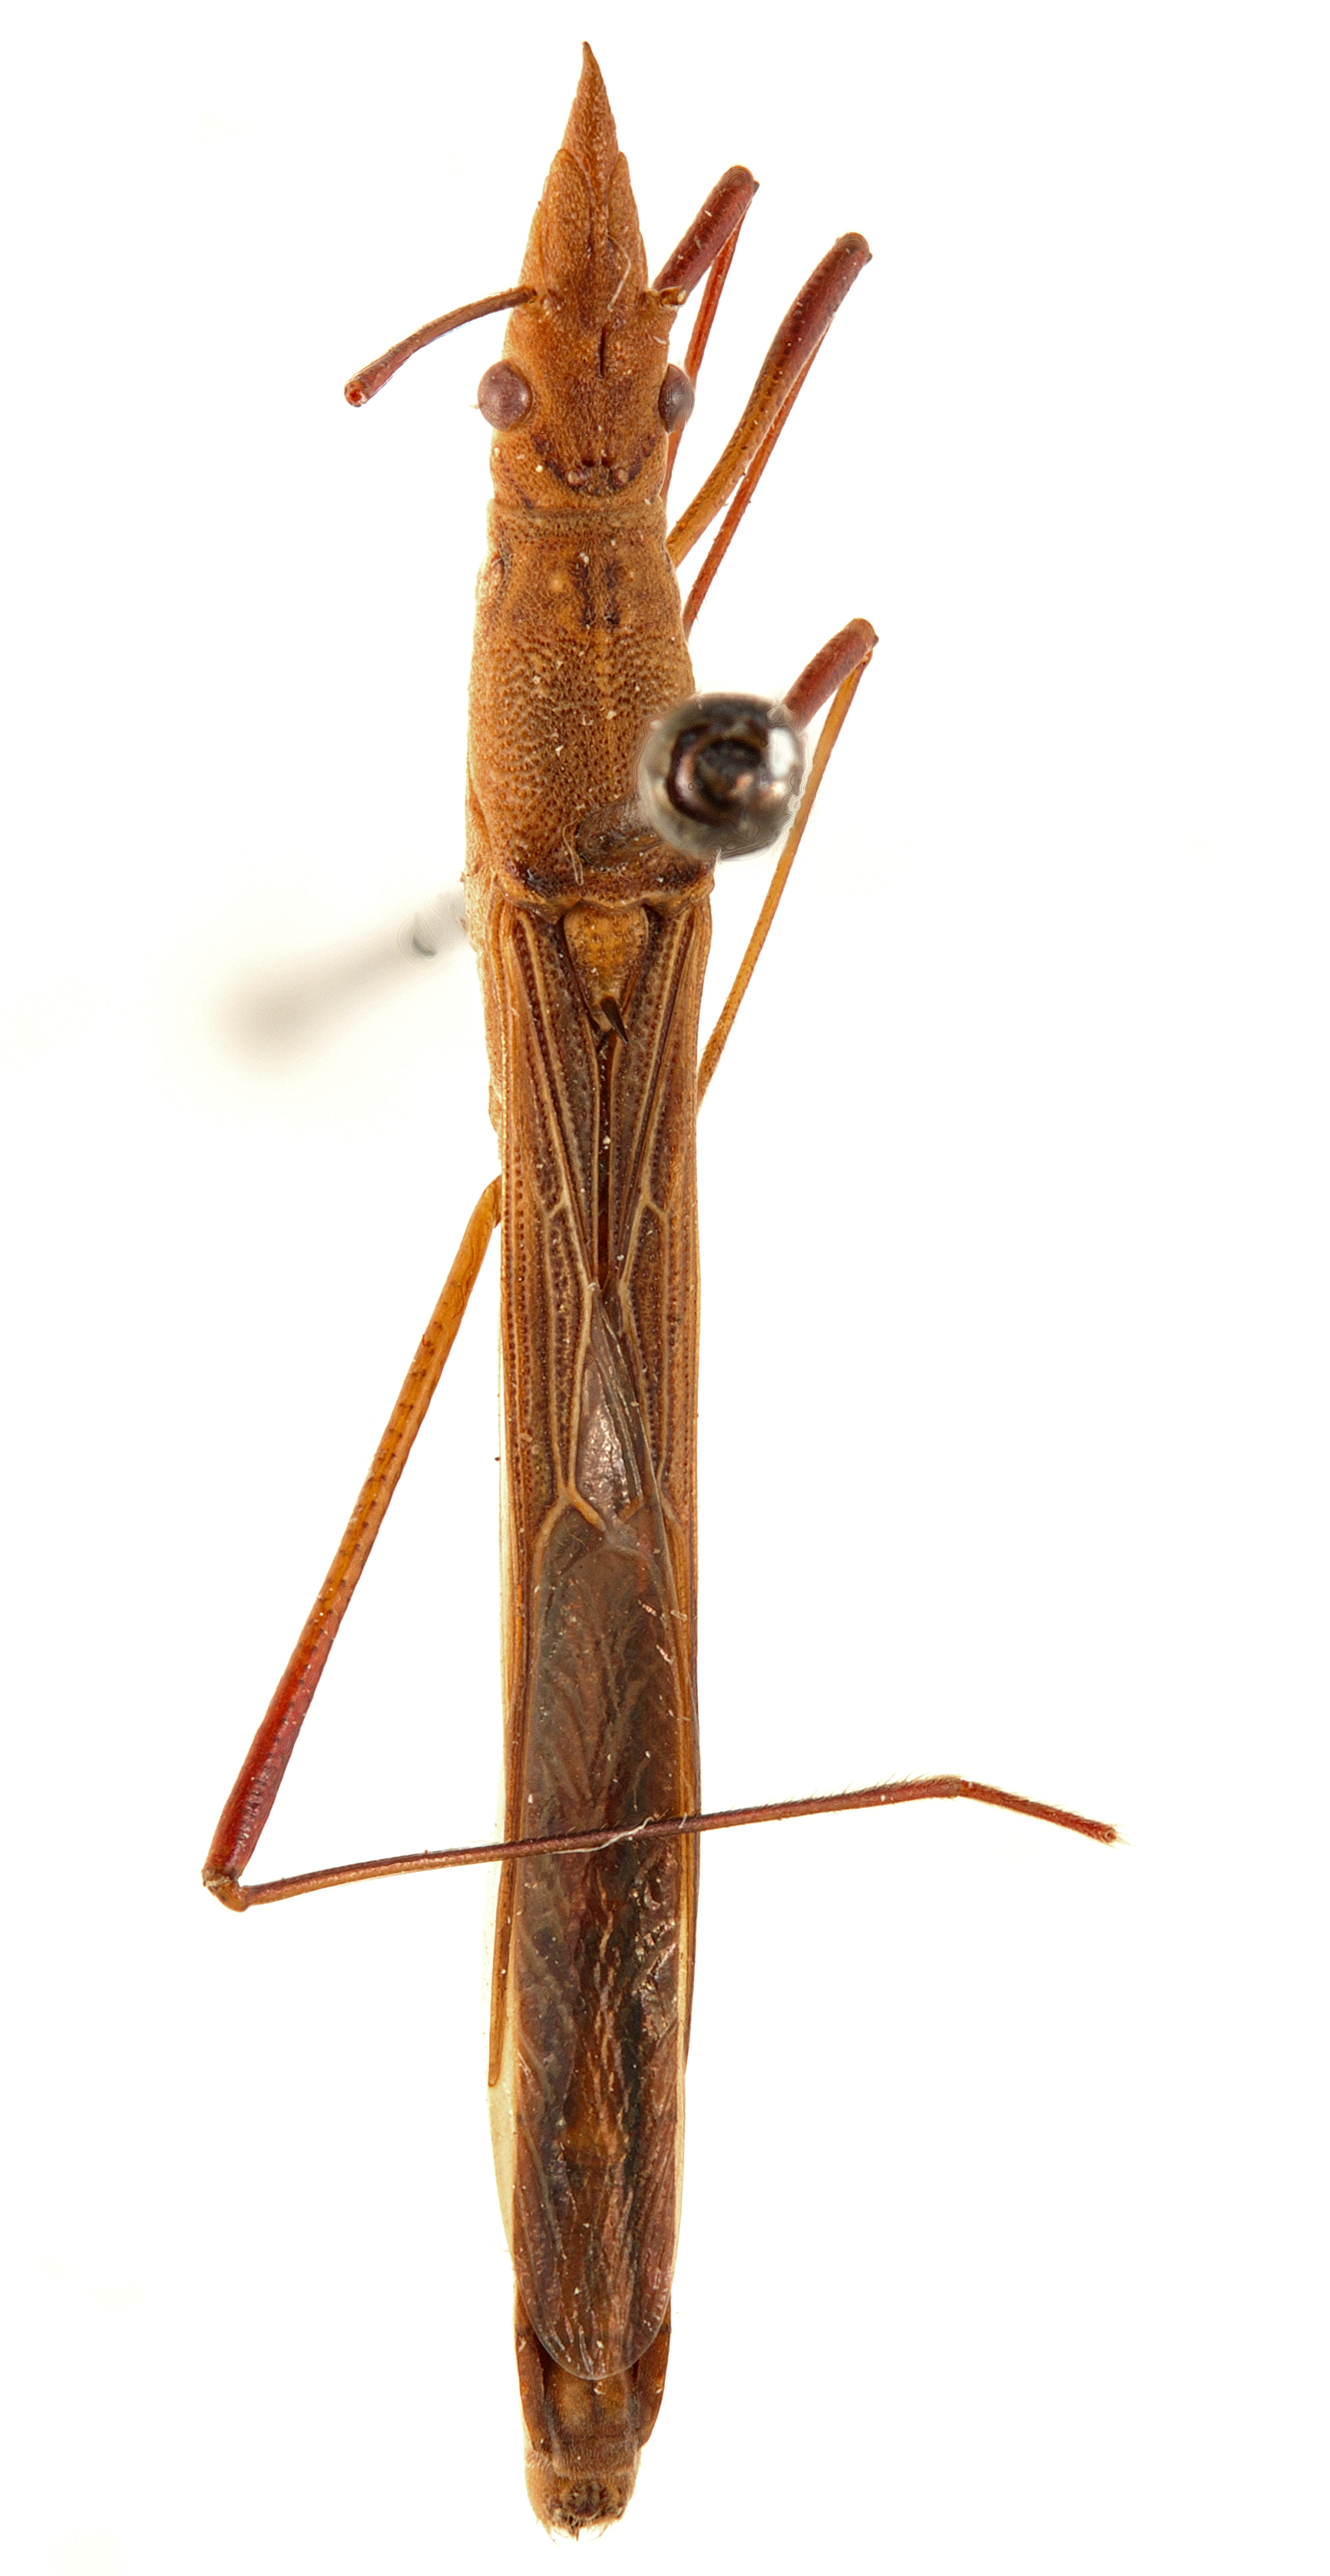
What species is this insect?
Acestra nonfriedi
